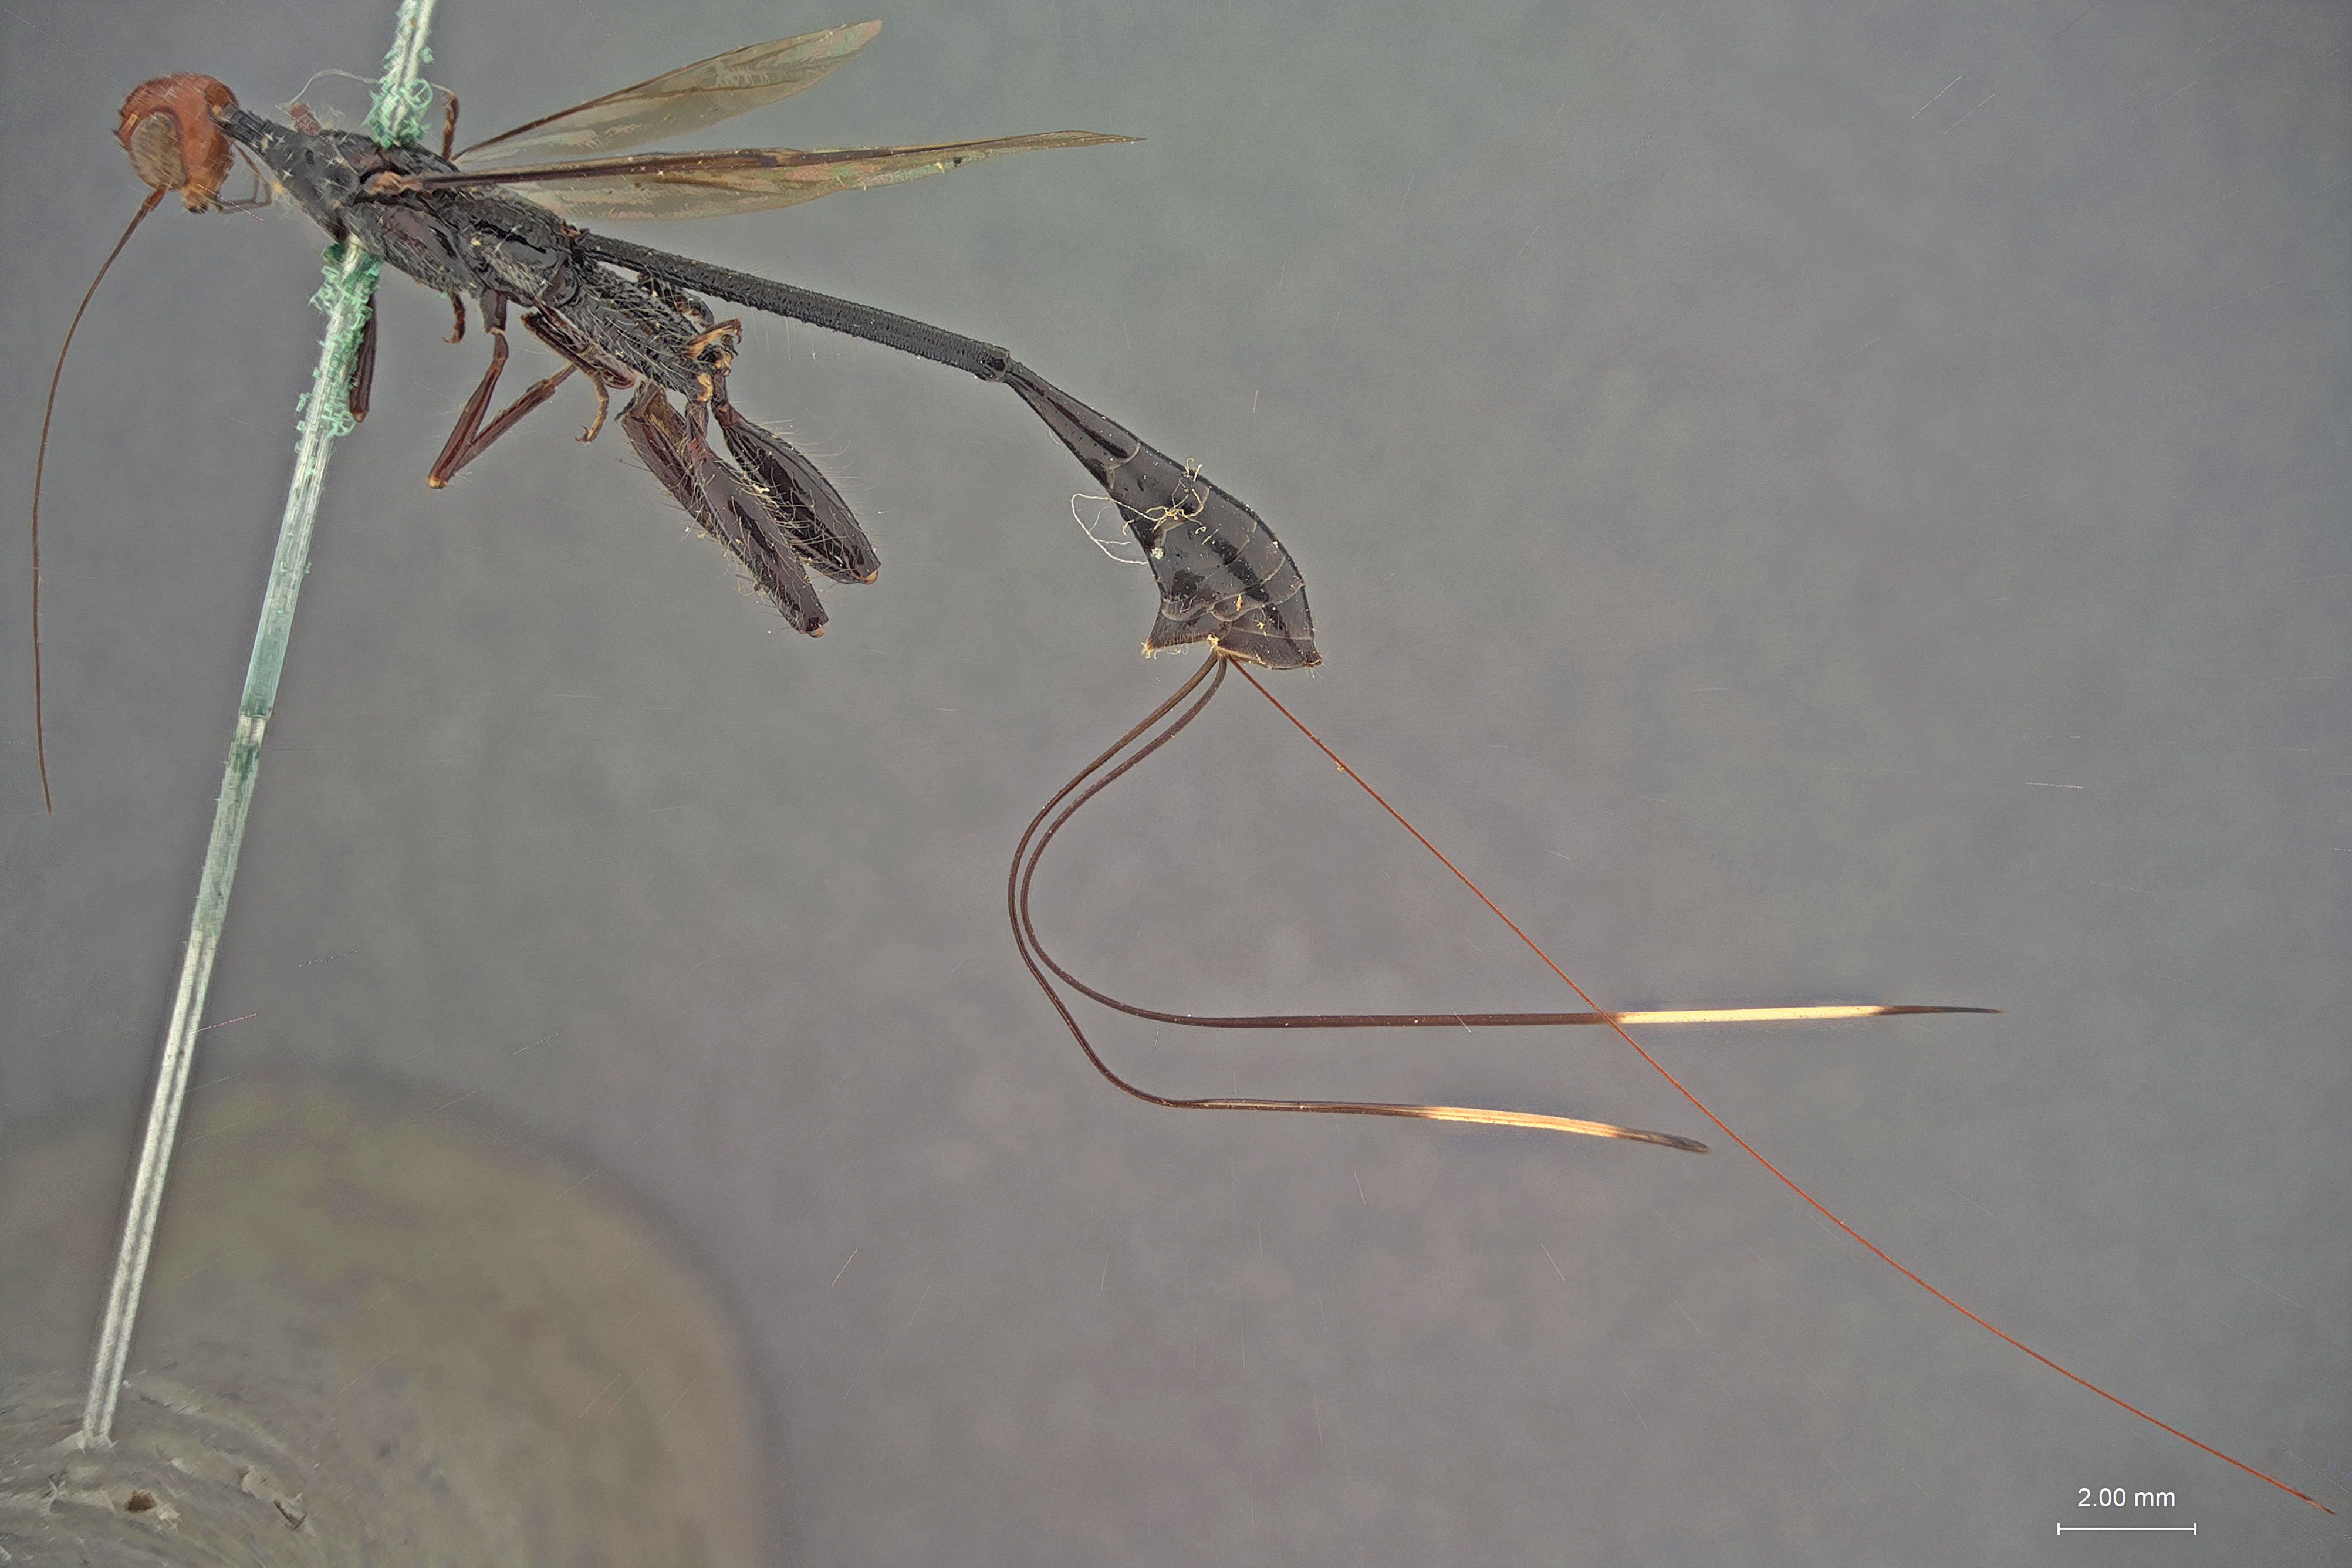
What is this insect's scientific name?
Stephanus nigripes
